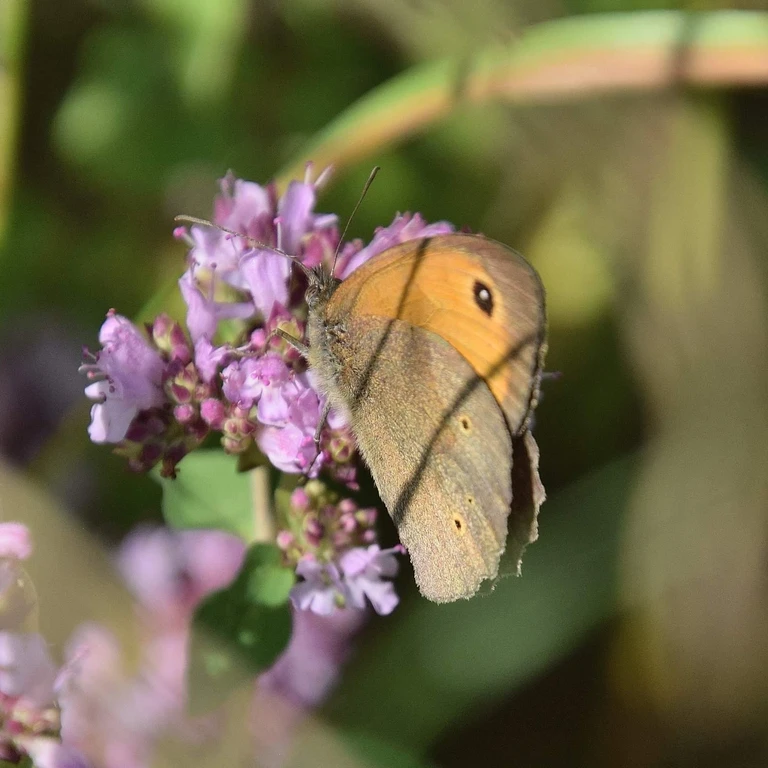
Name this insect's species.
Maniola jurtina
